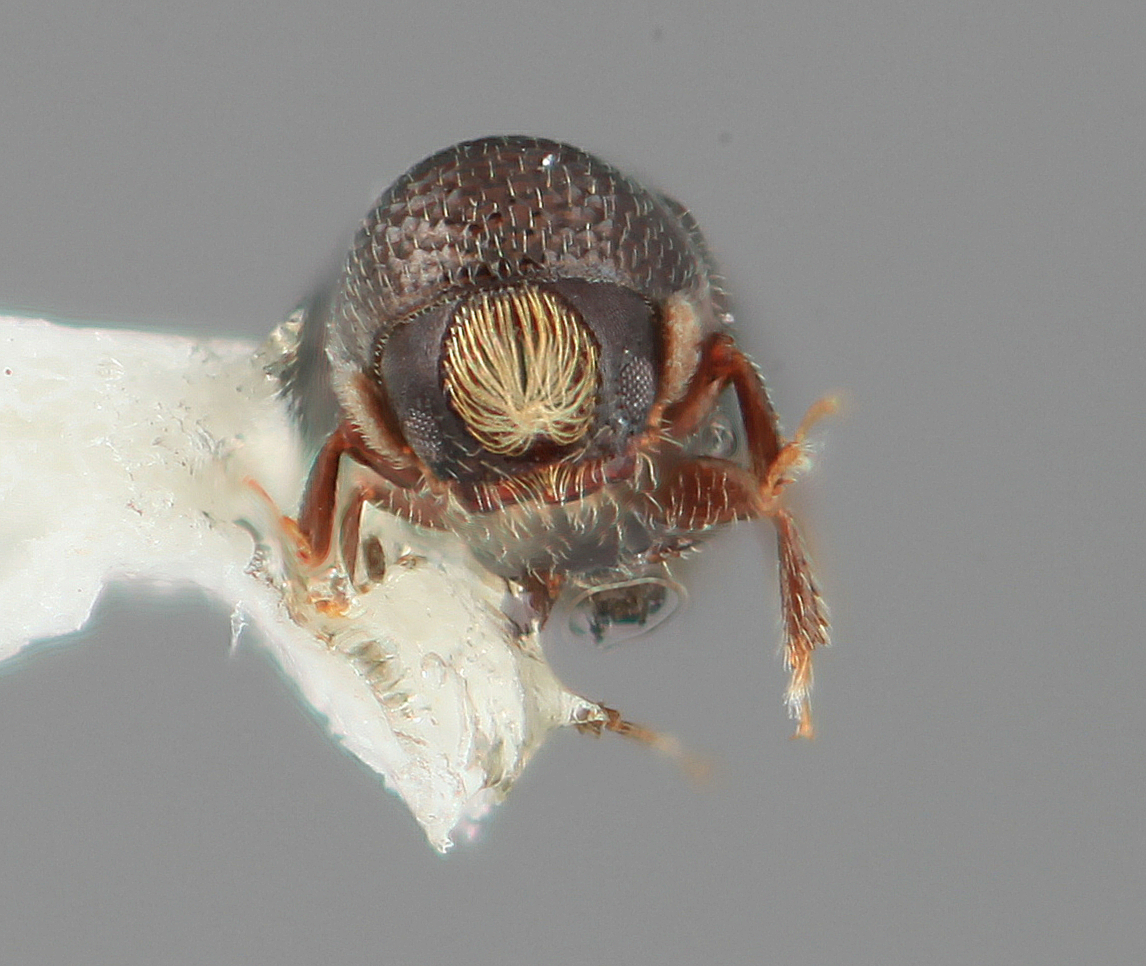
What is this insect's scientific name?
Araptus parvolus
